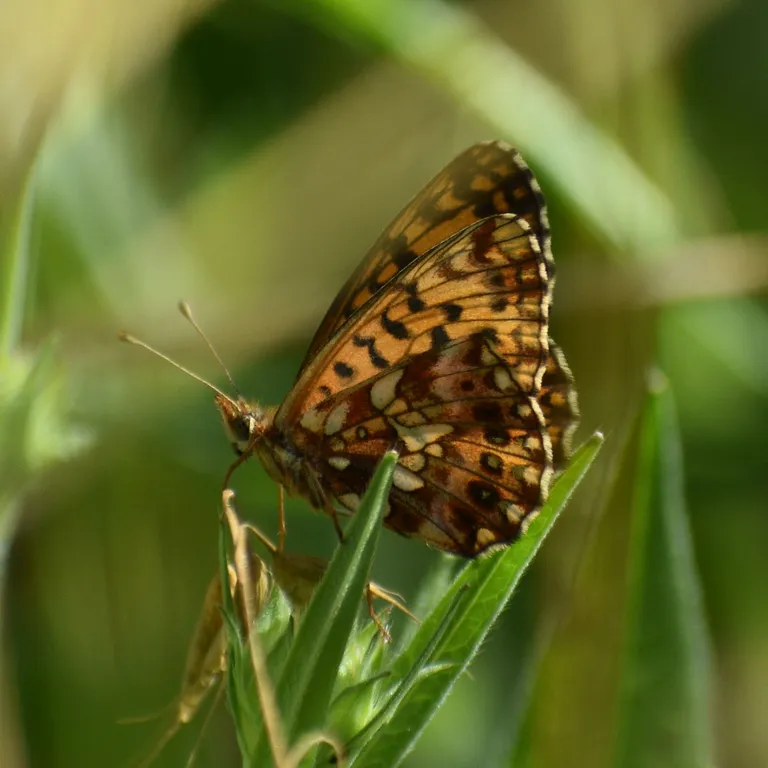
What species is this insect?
Boloria dia
